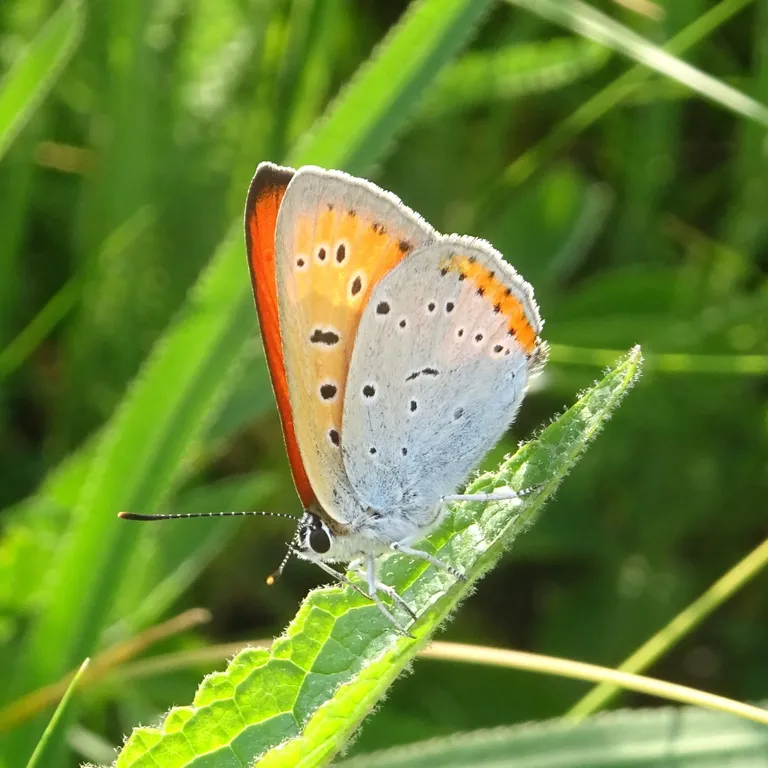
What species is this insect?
Lycaena dispar
